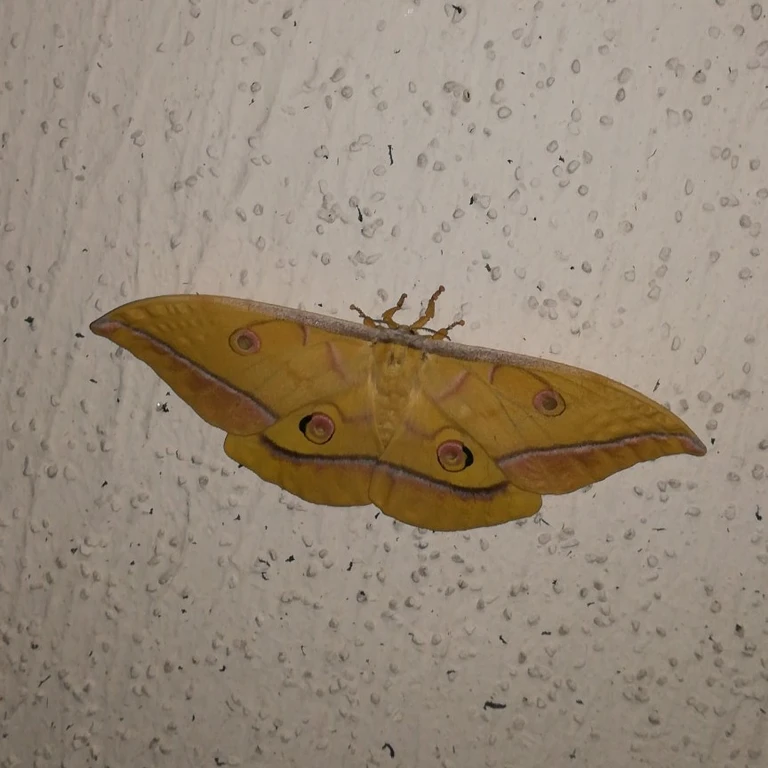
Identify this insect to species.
Antheraea yamamai
